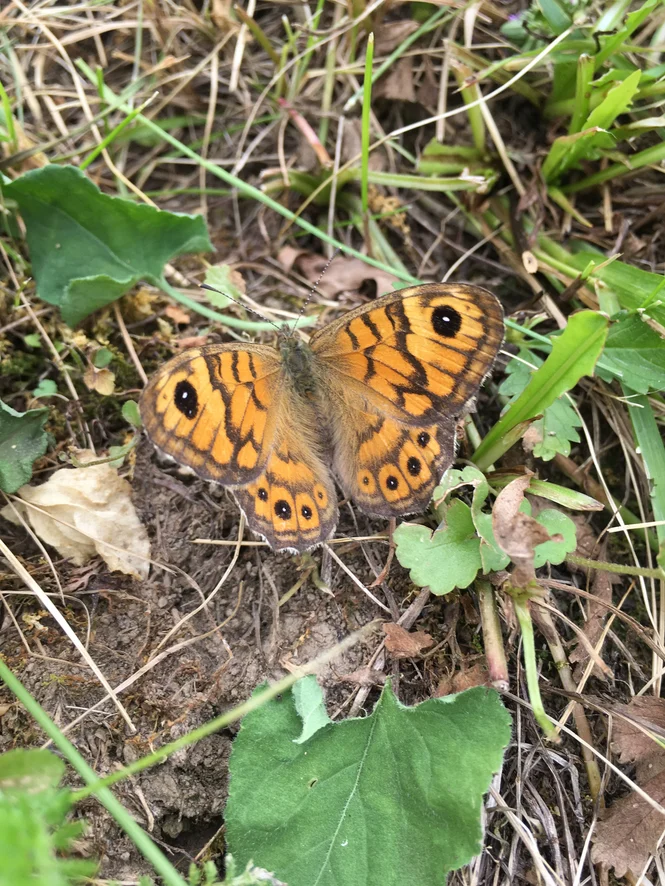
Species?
Lasiommata megera (also Pararge megera)
